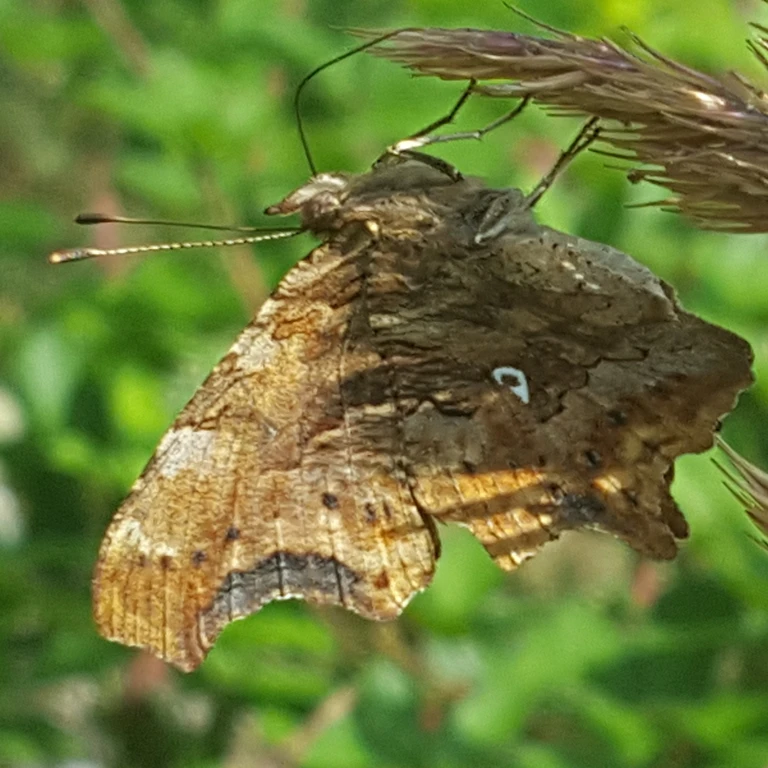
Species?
Polygonia c-album
